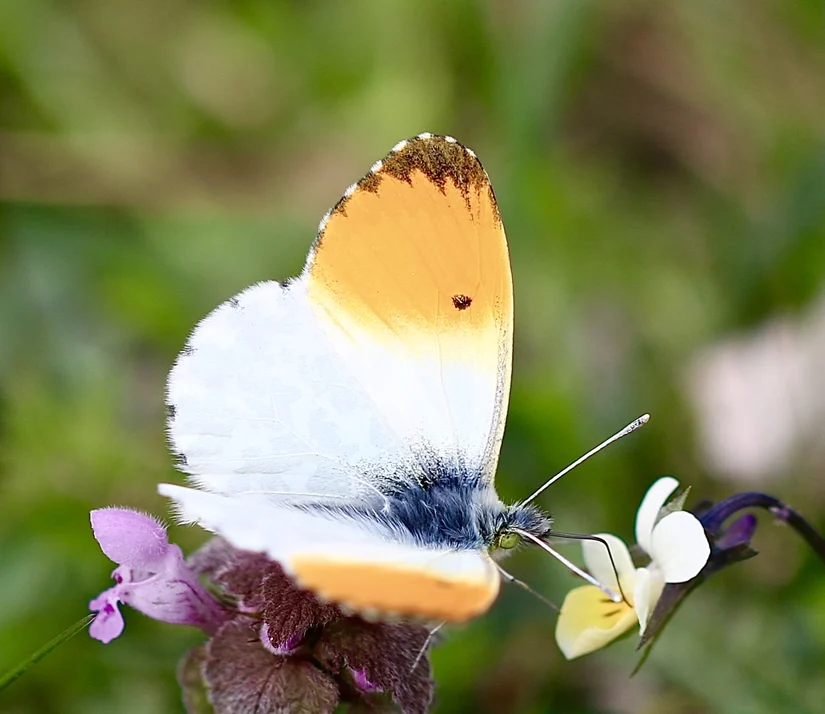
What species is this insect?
Anthocharis cardamines
